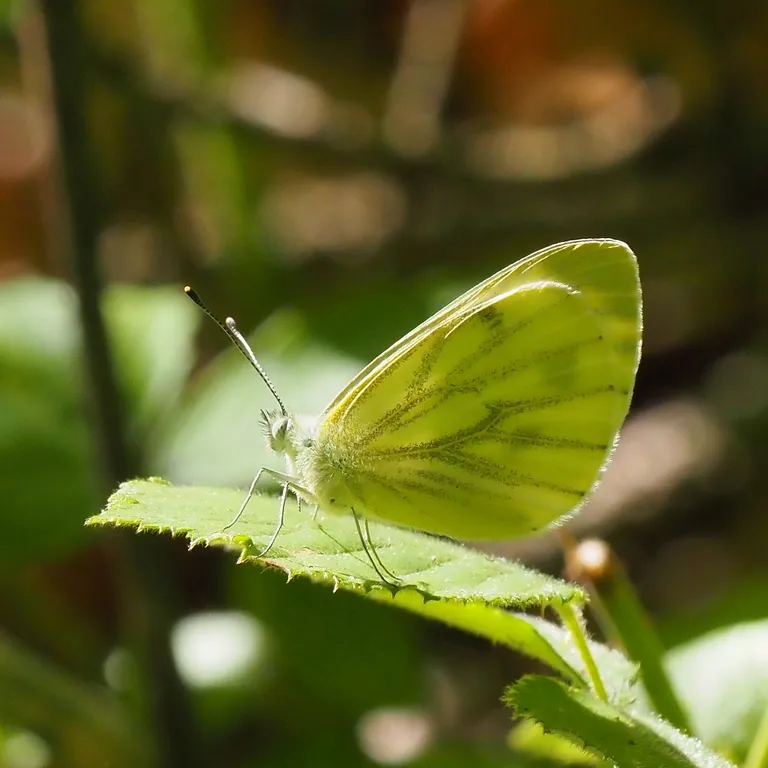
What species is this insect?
Pieris napi
